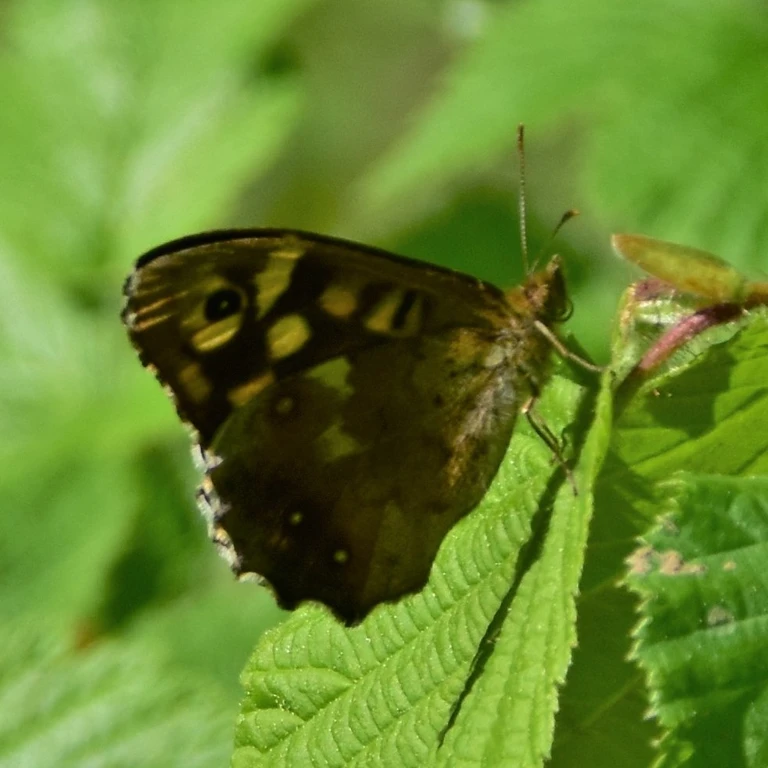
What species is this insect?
Pararge aegeria
